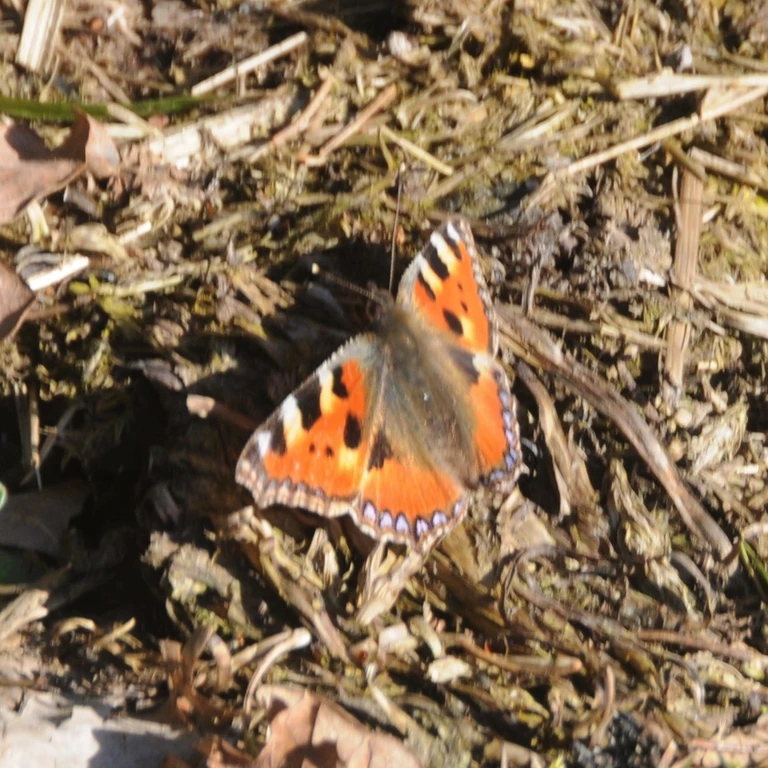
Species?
Aglais urticae
